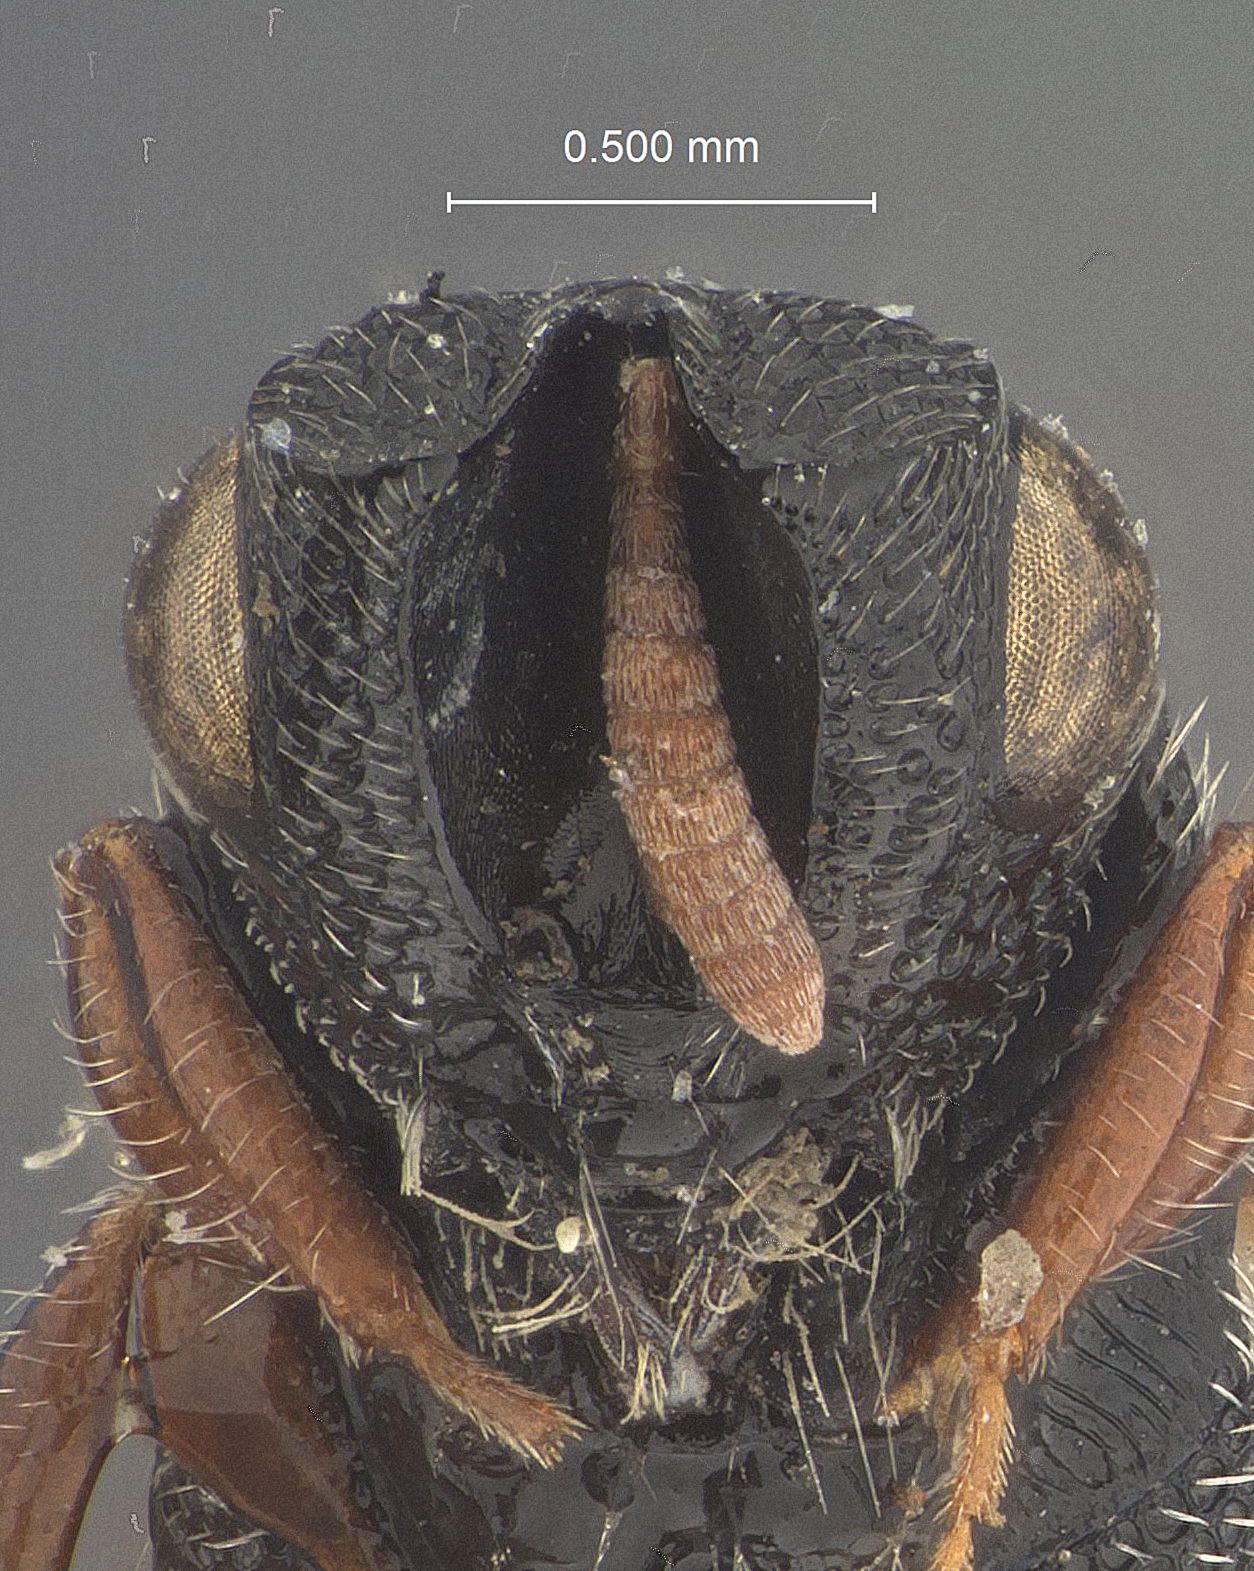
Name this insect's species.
Dicranorhina luzonensis
